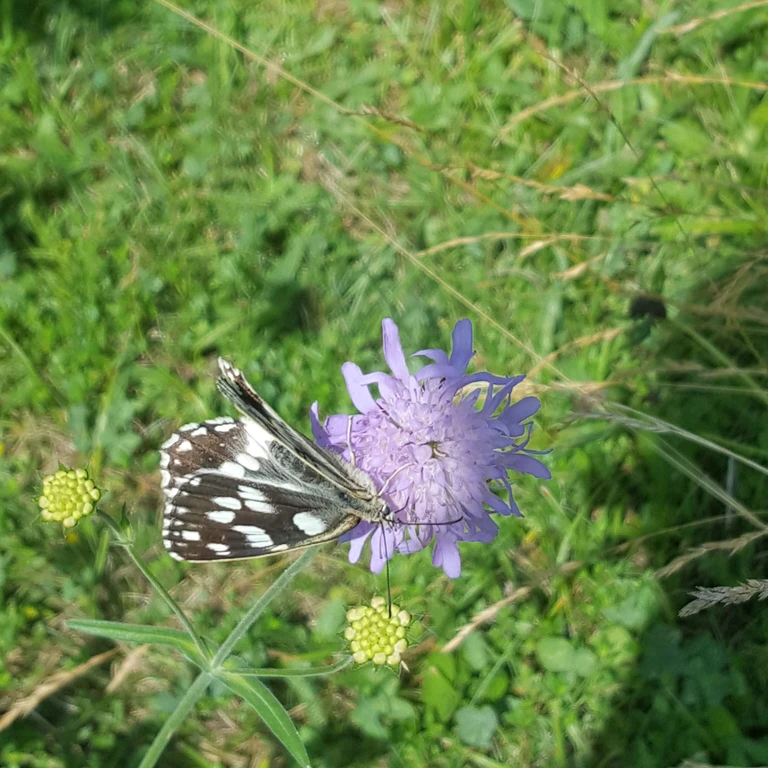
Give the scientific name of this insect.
Melanargia galathea
